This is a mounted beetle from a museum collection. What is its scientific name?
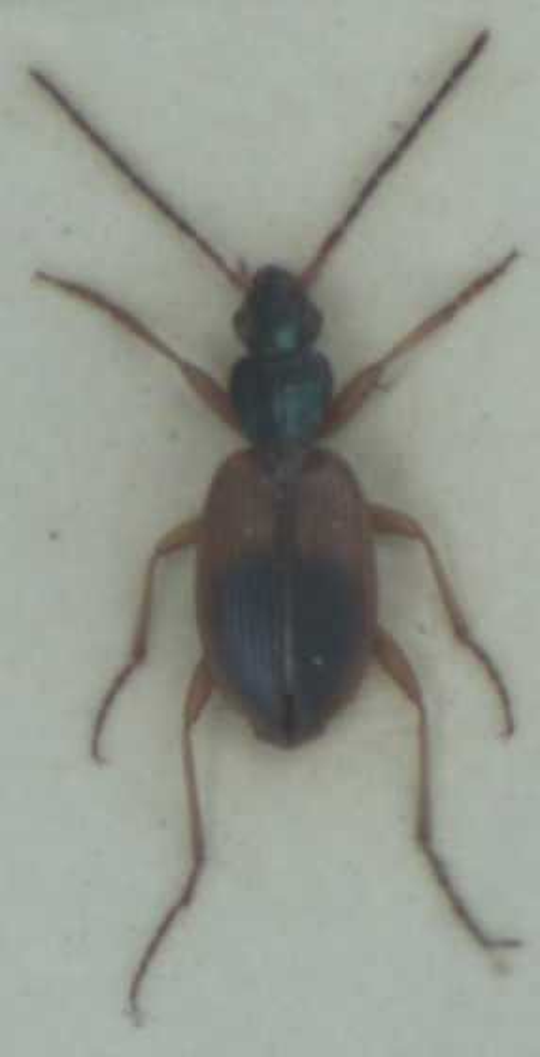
Anchomenus dorsalis
